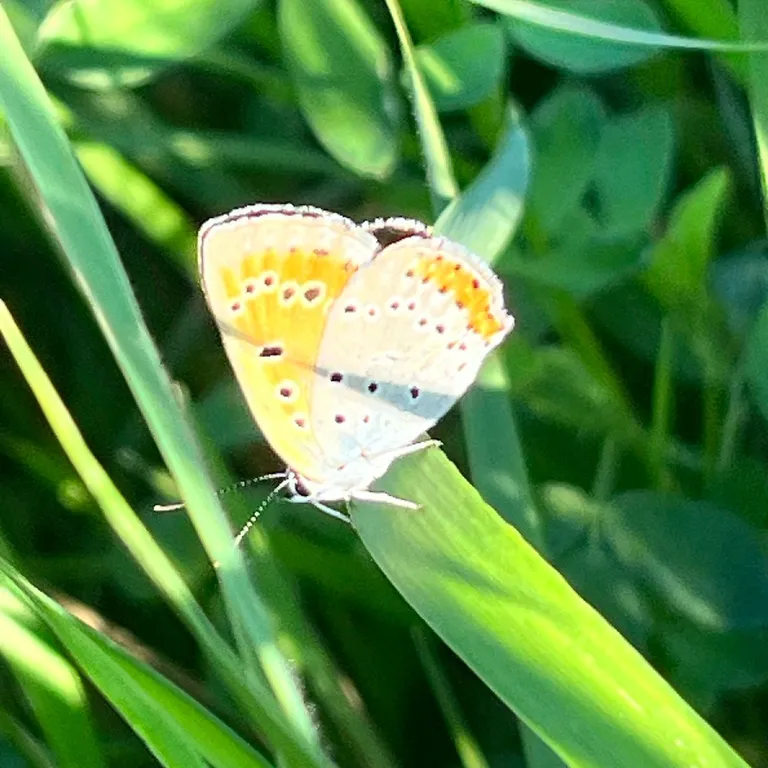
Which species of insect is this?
Lycaena dispar
